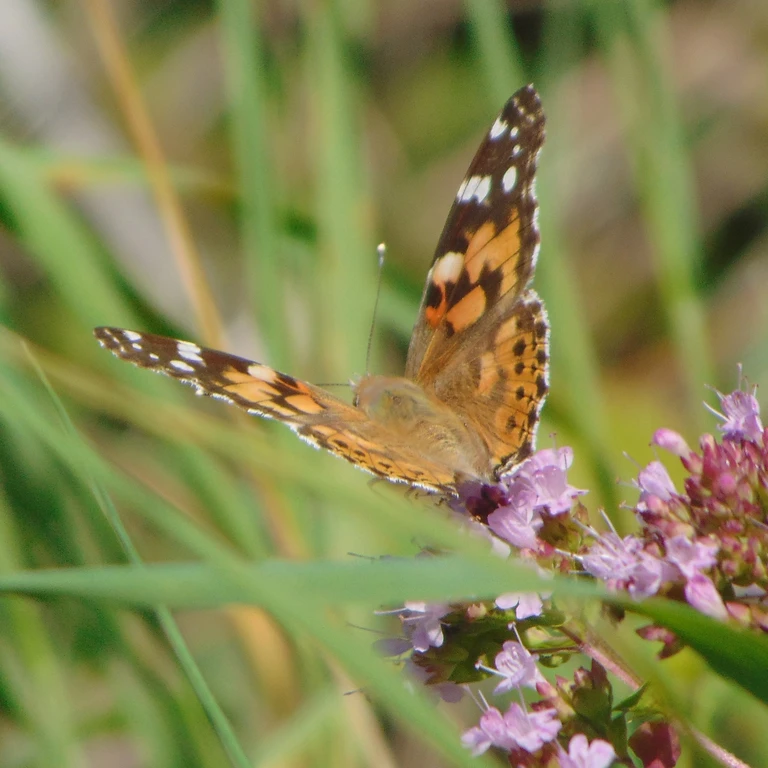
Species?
Vanessa cardui
